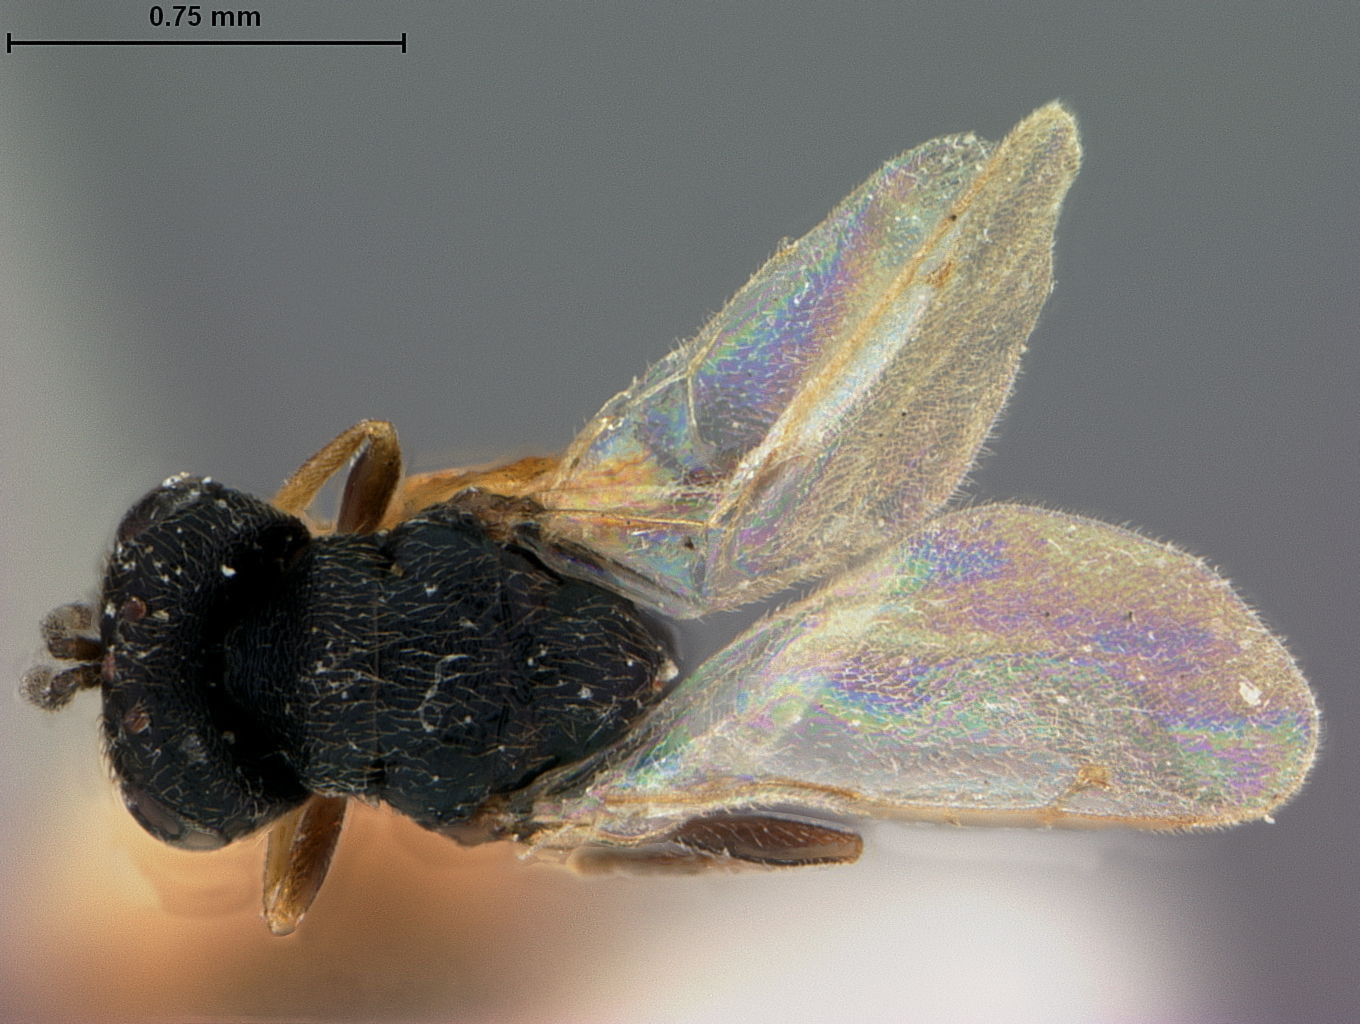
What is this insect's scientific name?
Acroclisis coccidivora
